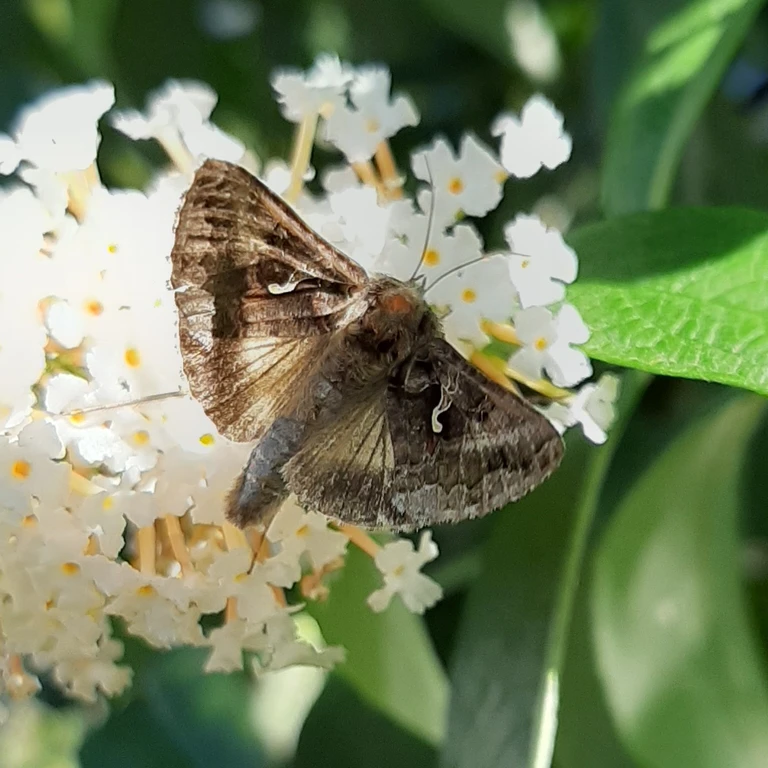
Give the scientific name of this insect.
Autographa gamma
